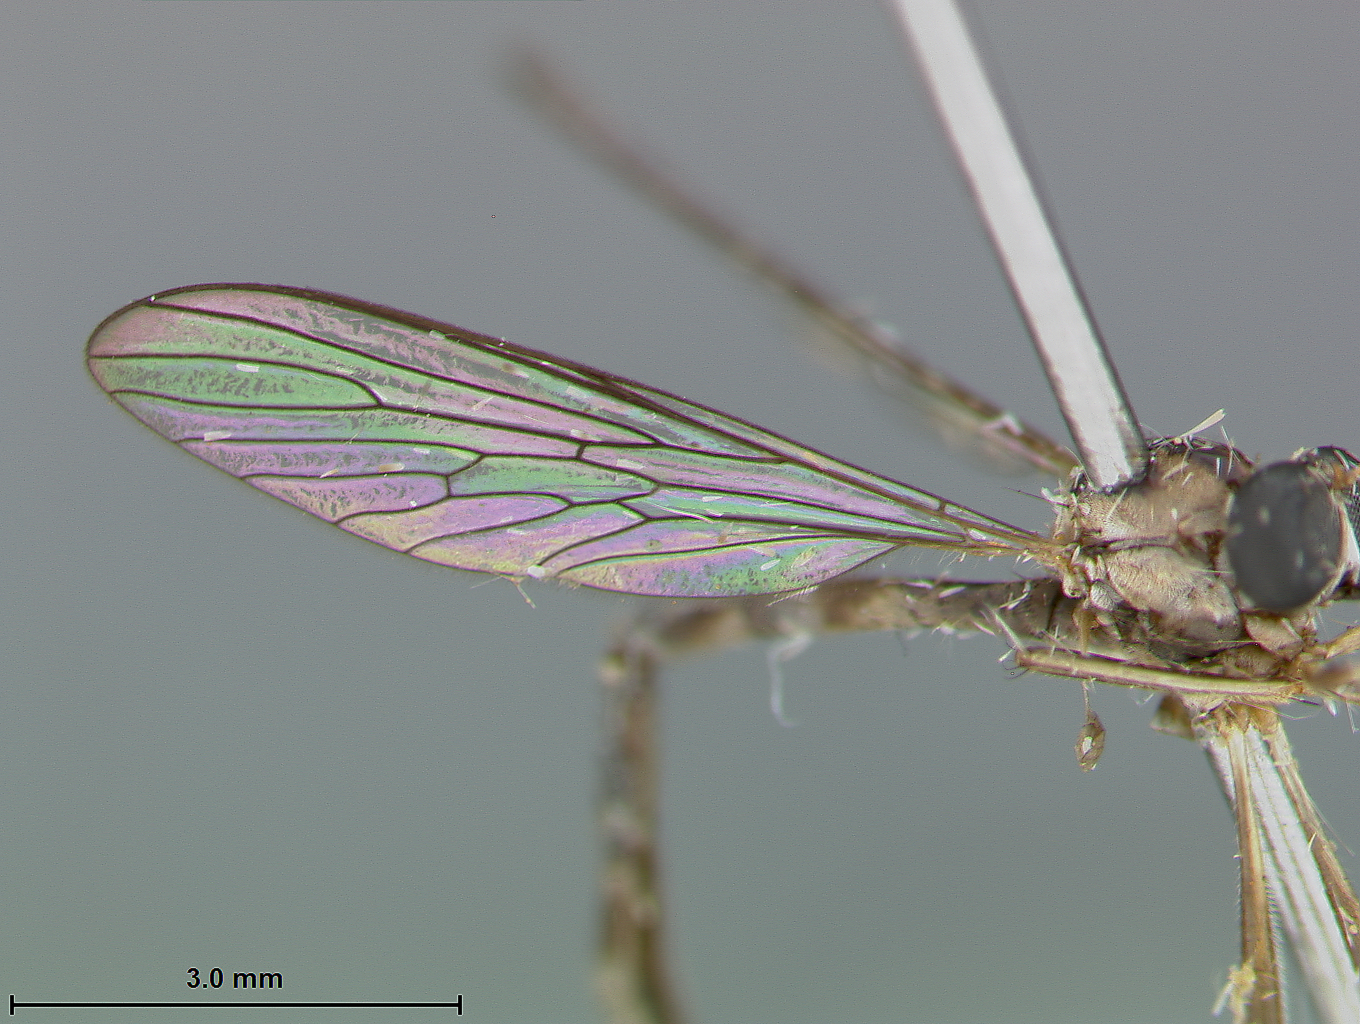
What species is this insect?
Euscelidia lucioides
